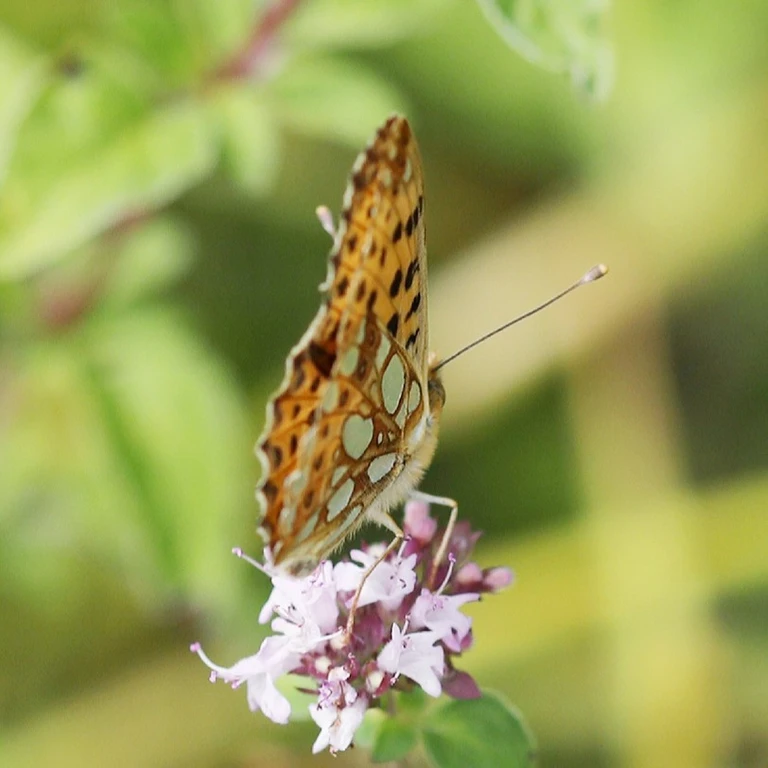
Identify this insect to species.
Issoria lathonia
